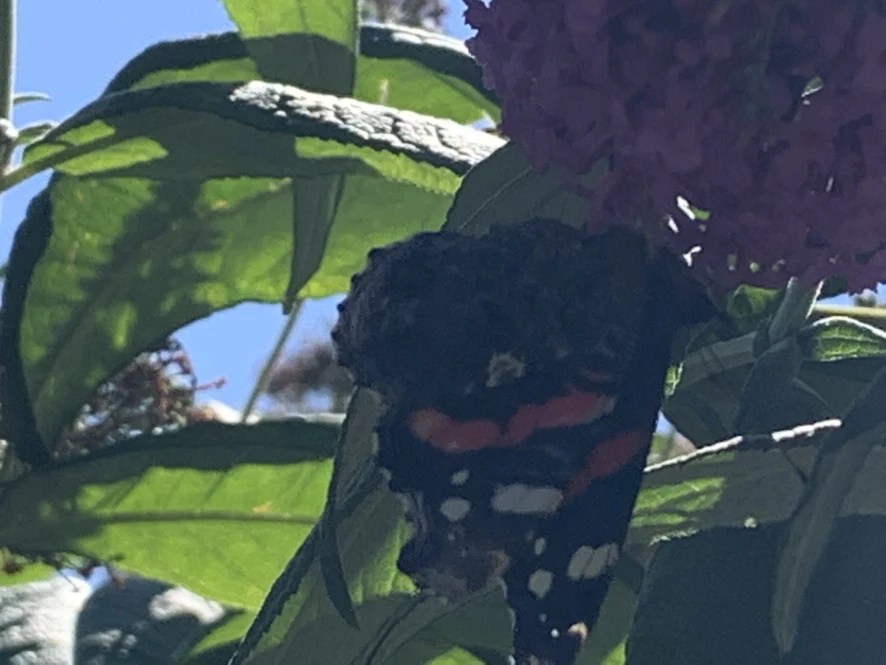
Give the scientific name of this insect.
Vanessa atalanta
